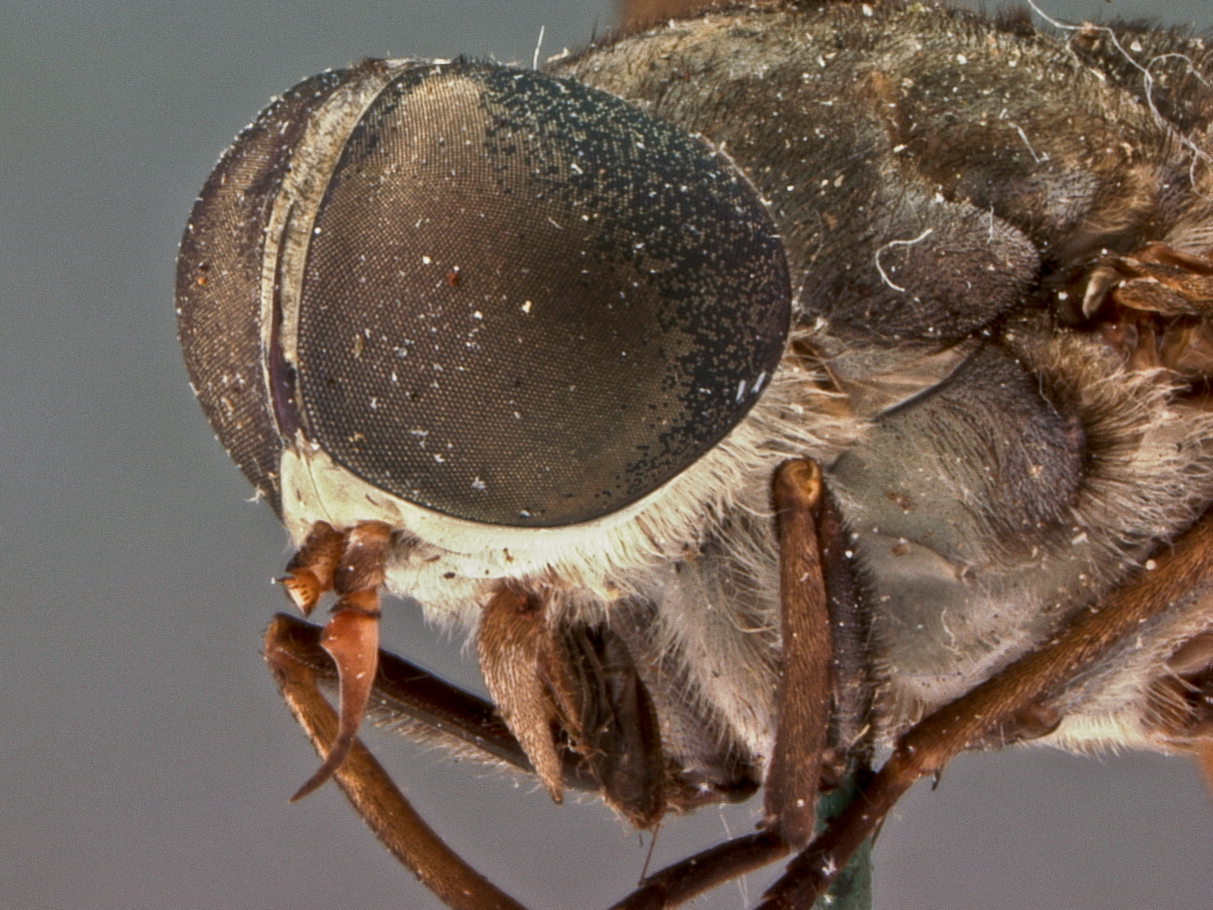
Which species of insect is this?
Tabanus ruficoloratus
